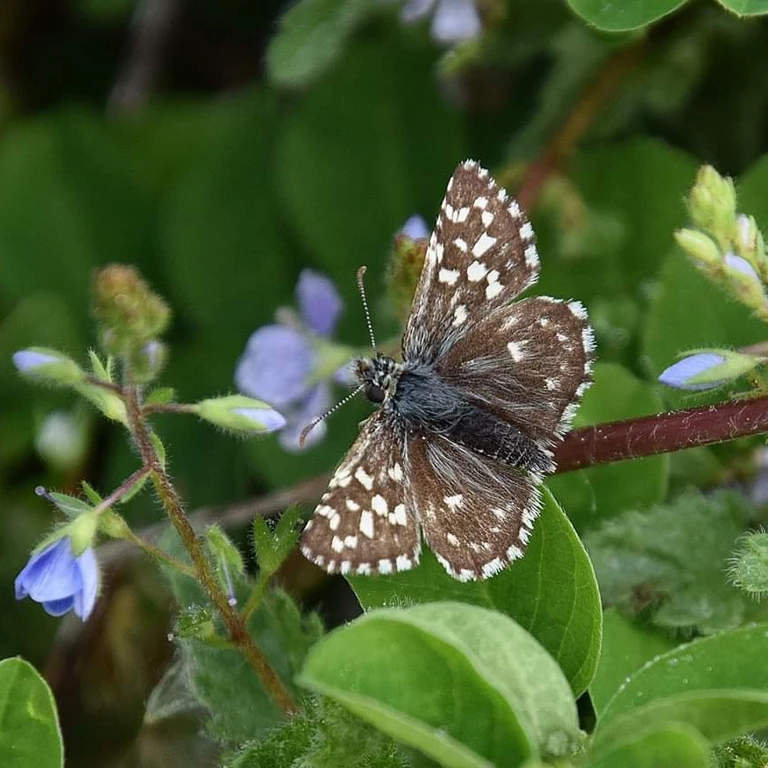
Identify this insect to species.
Pyrgus malvae
